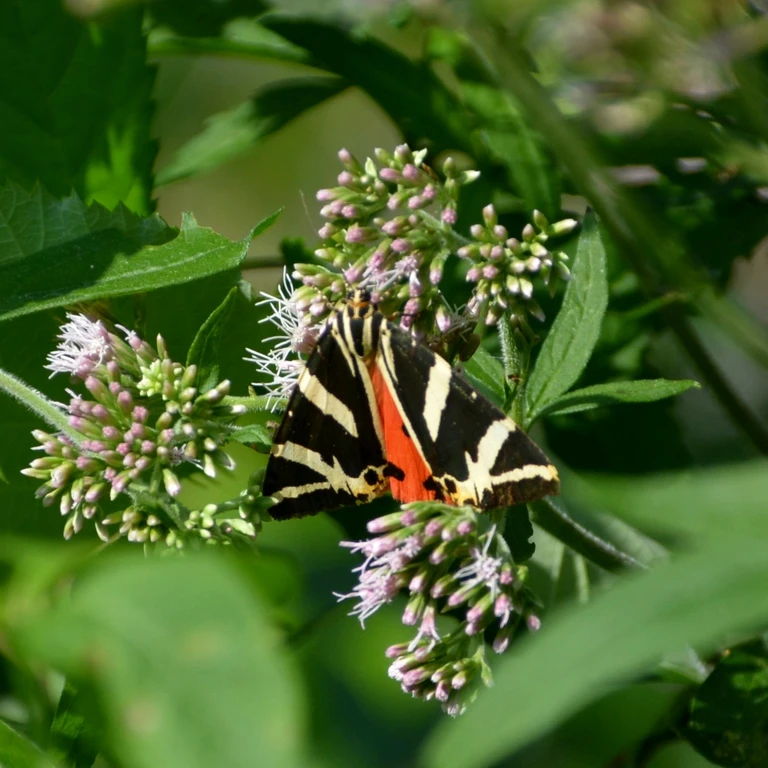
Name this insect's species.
Euplagia quadripunctaria
